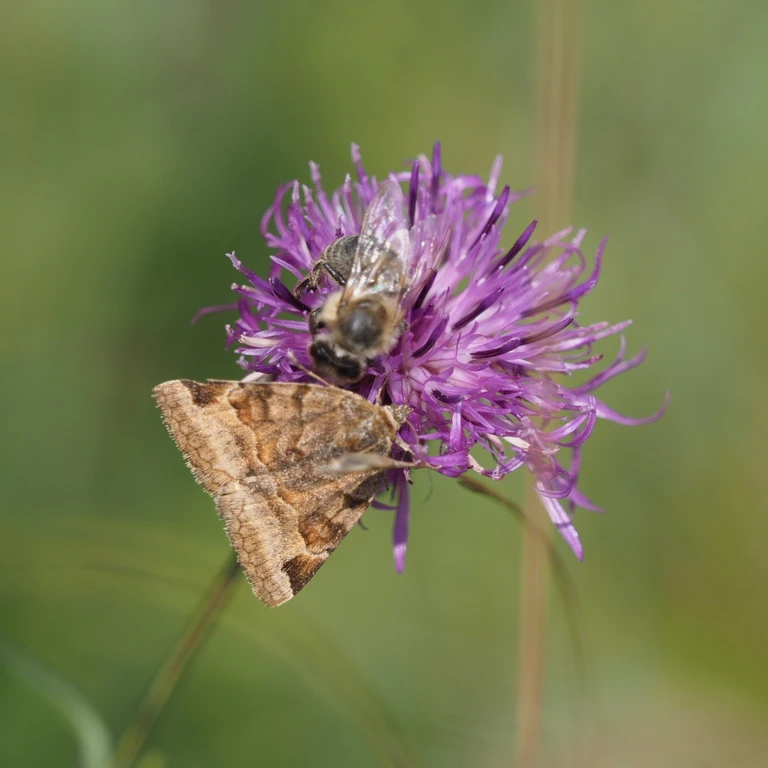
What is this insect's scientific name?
Euclidia glyphica
